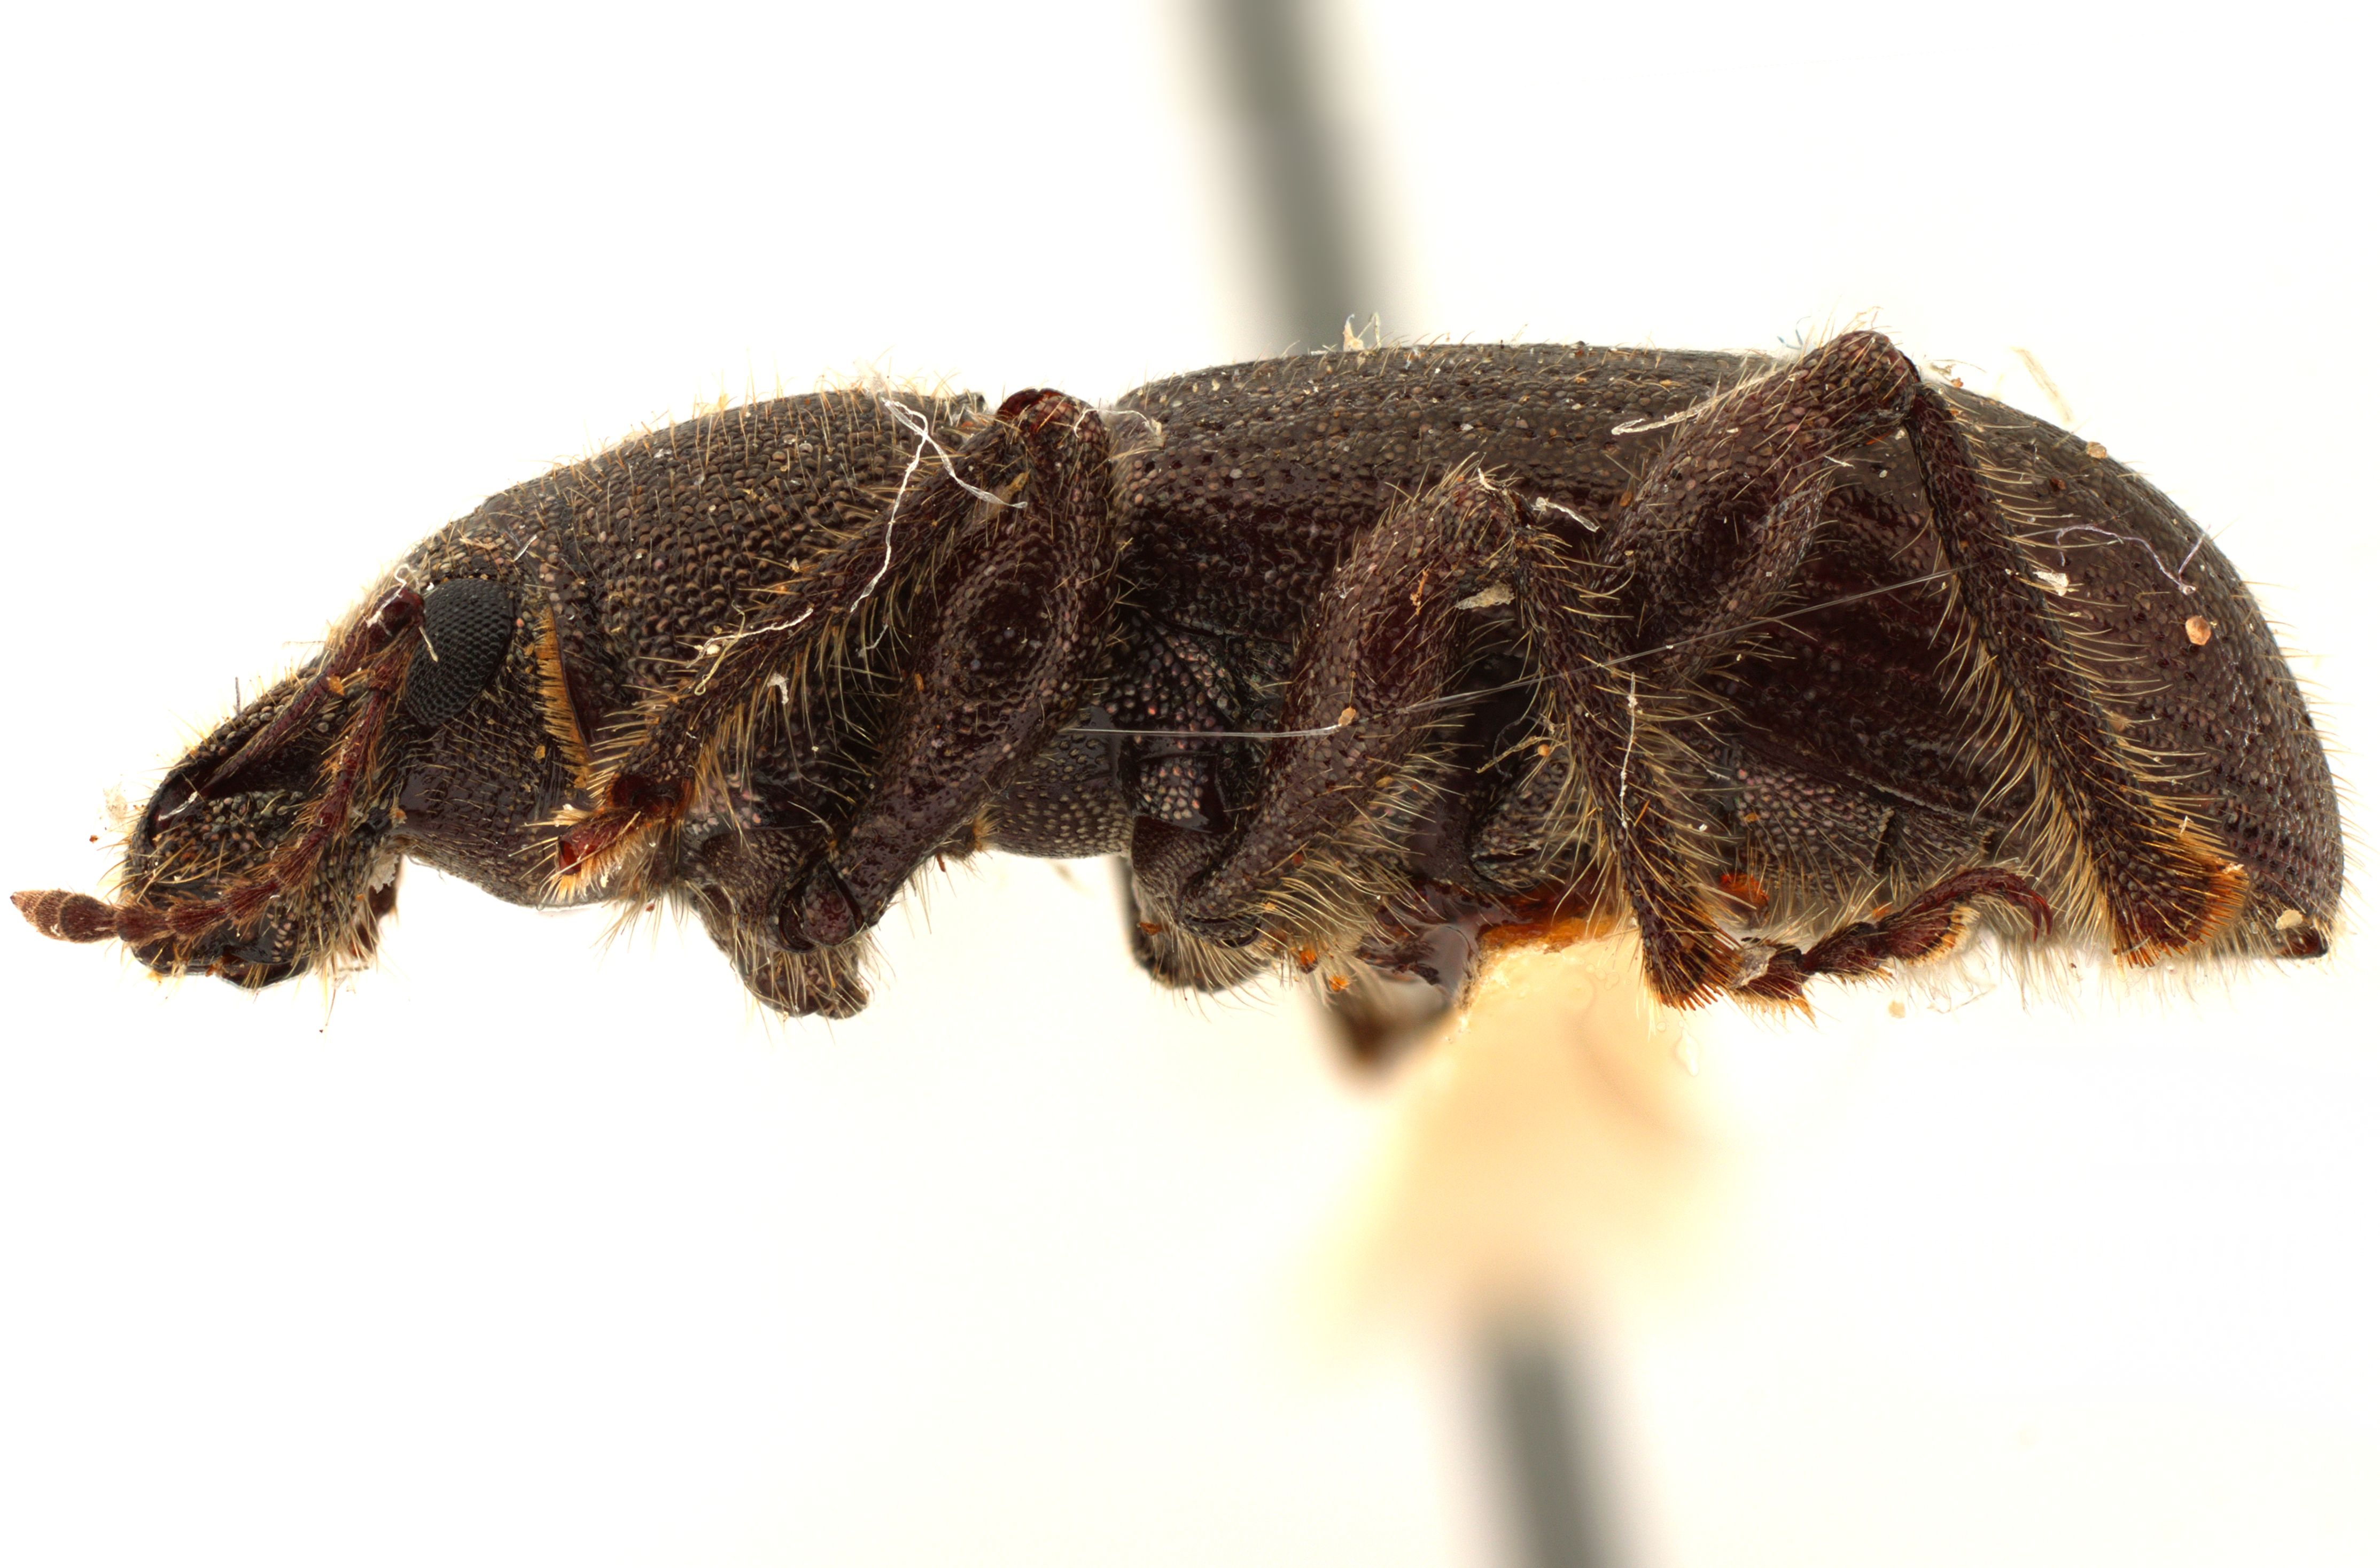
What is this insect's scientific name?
Crocidema nigrior
